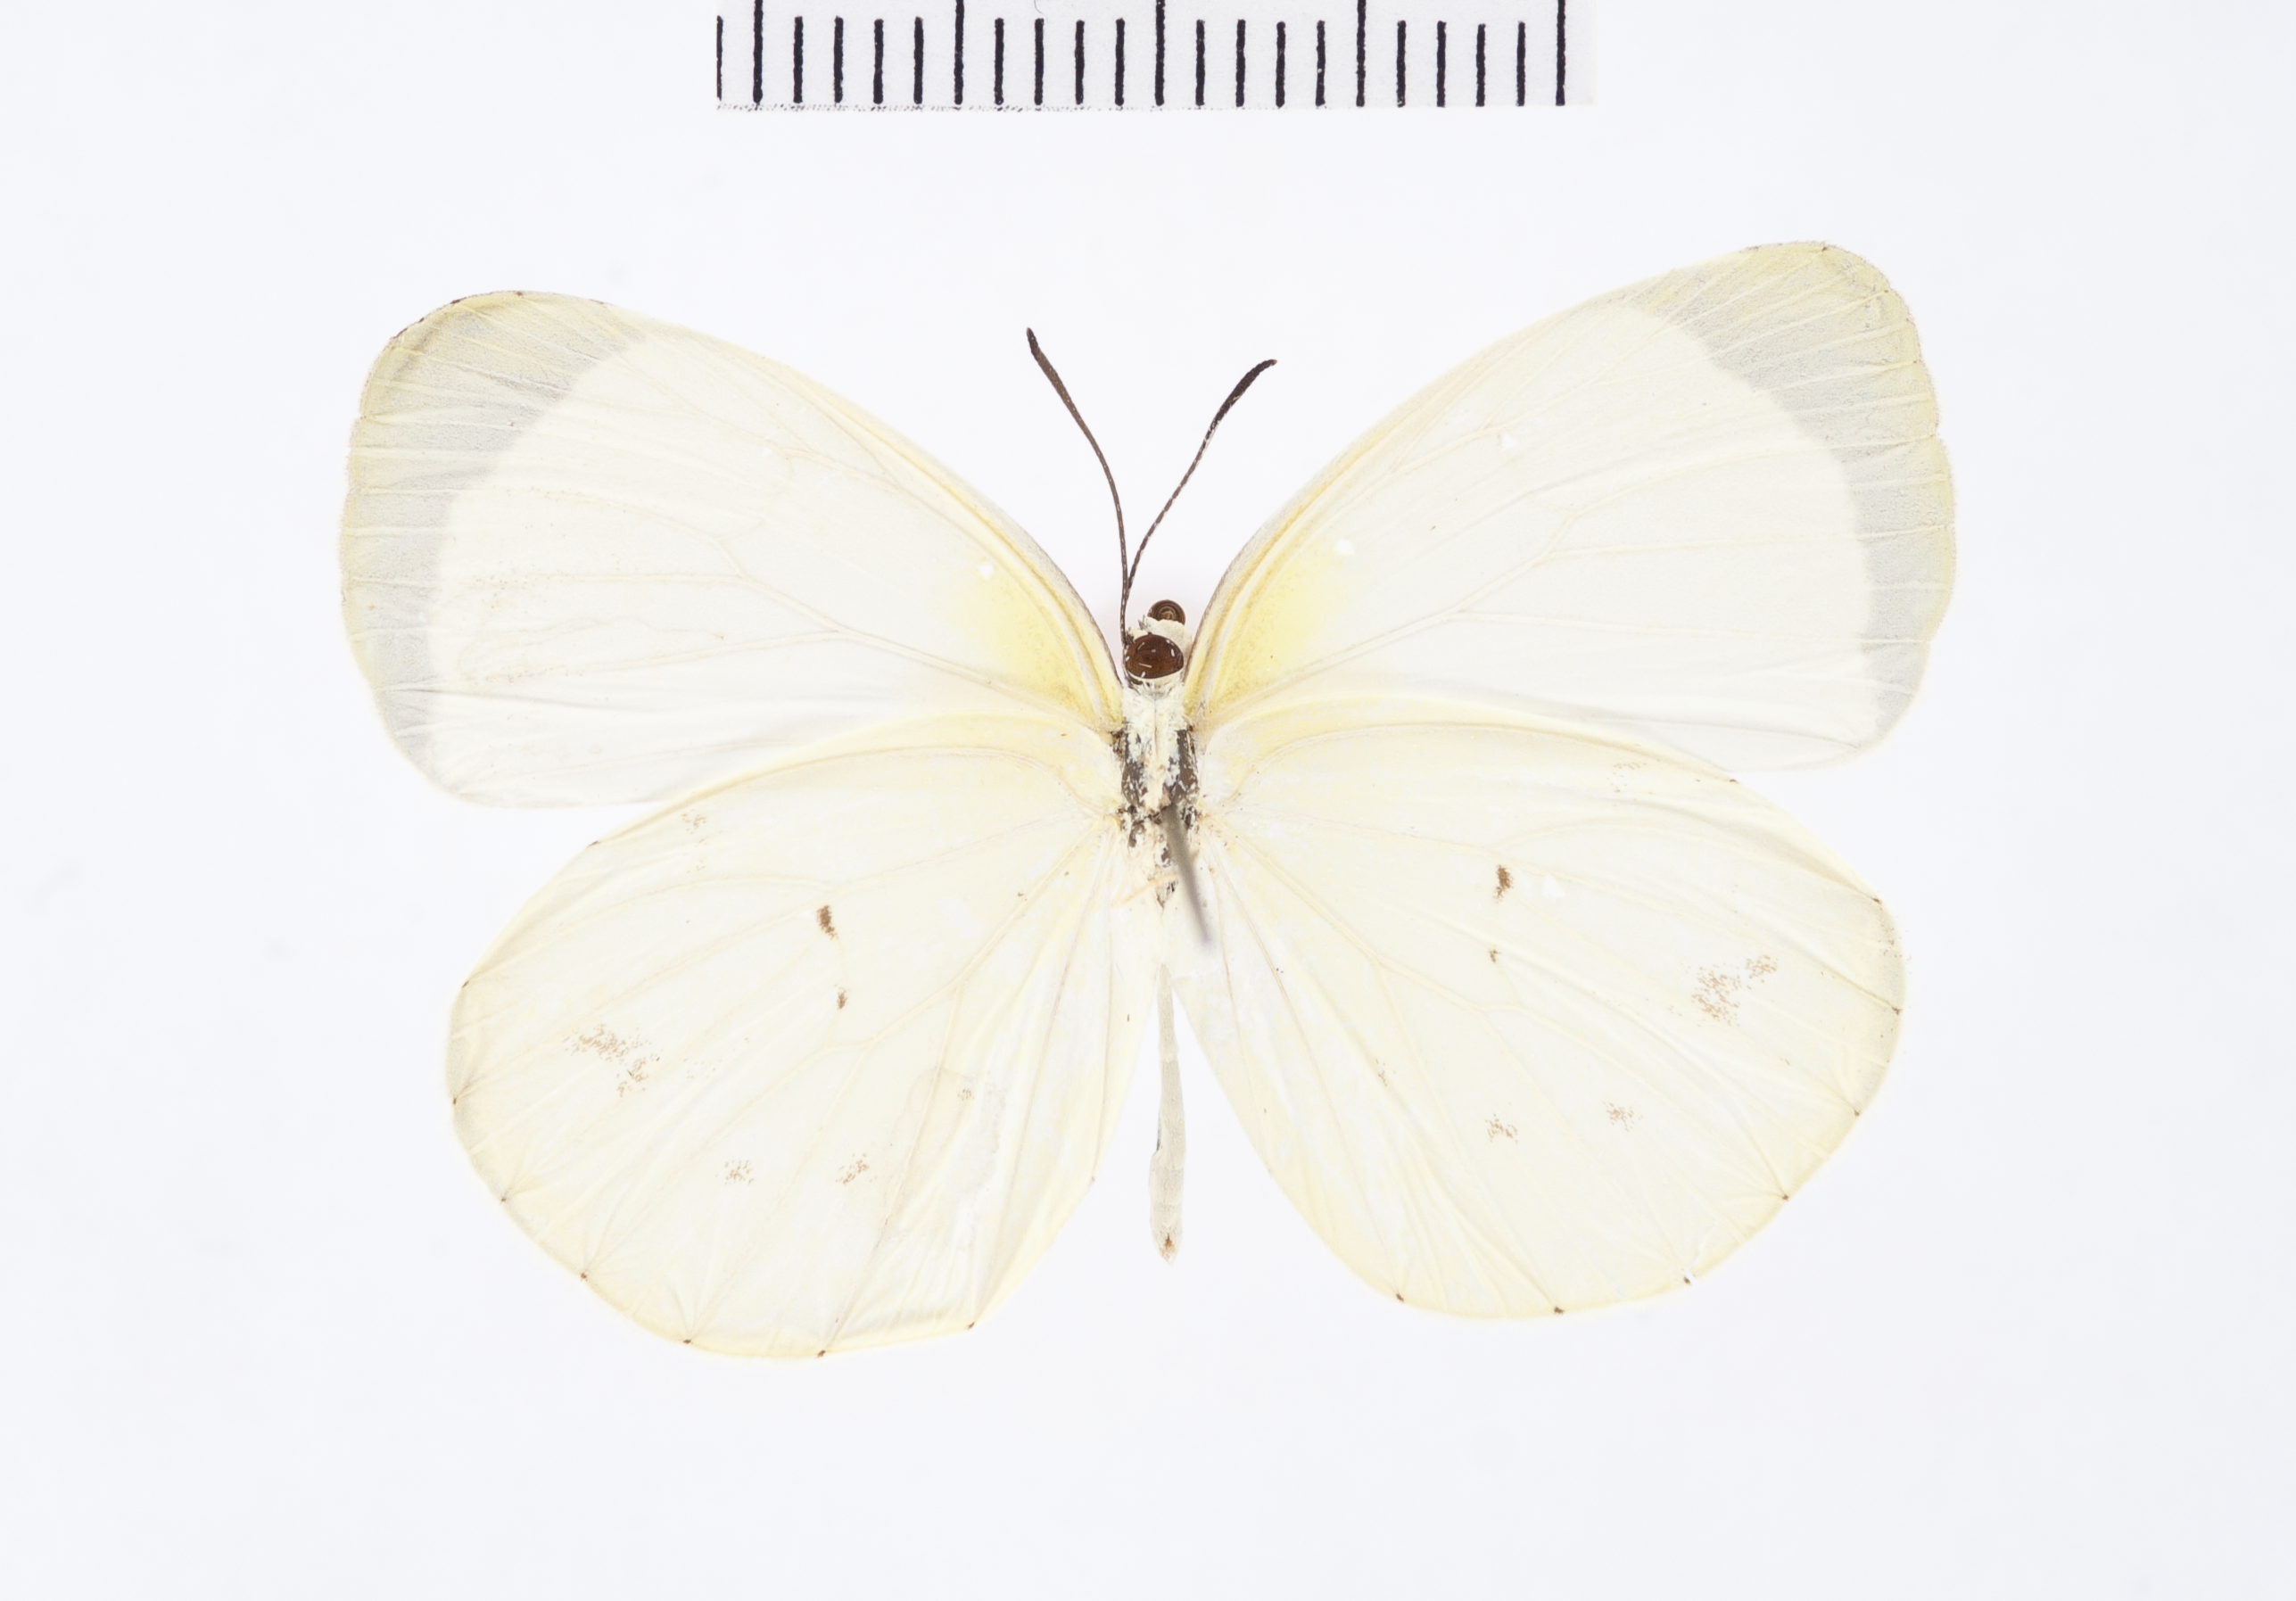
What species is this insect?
Eurema albula
